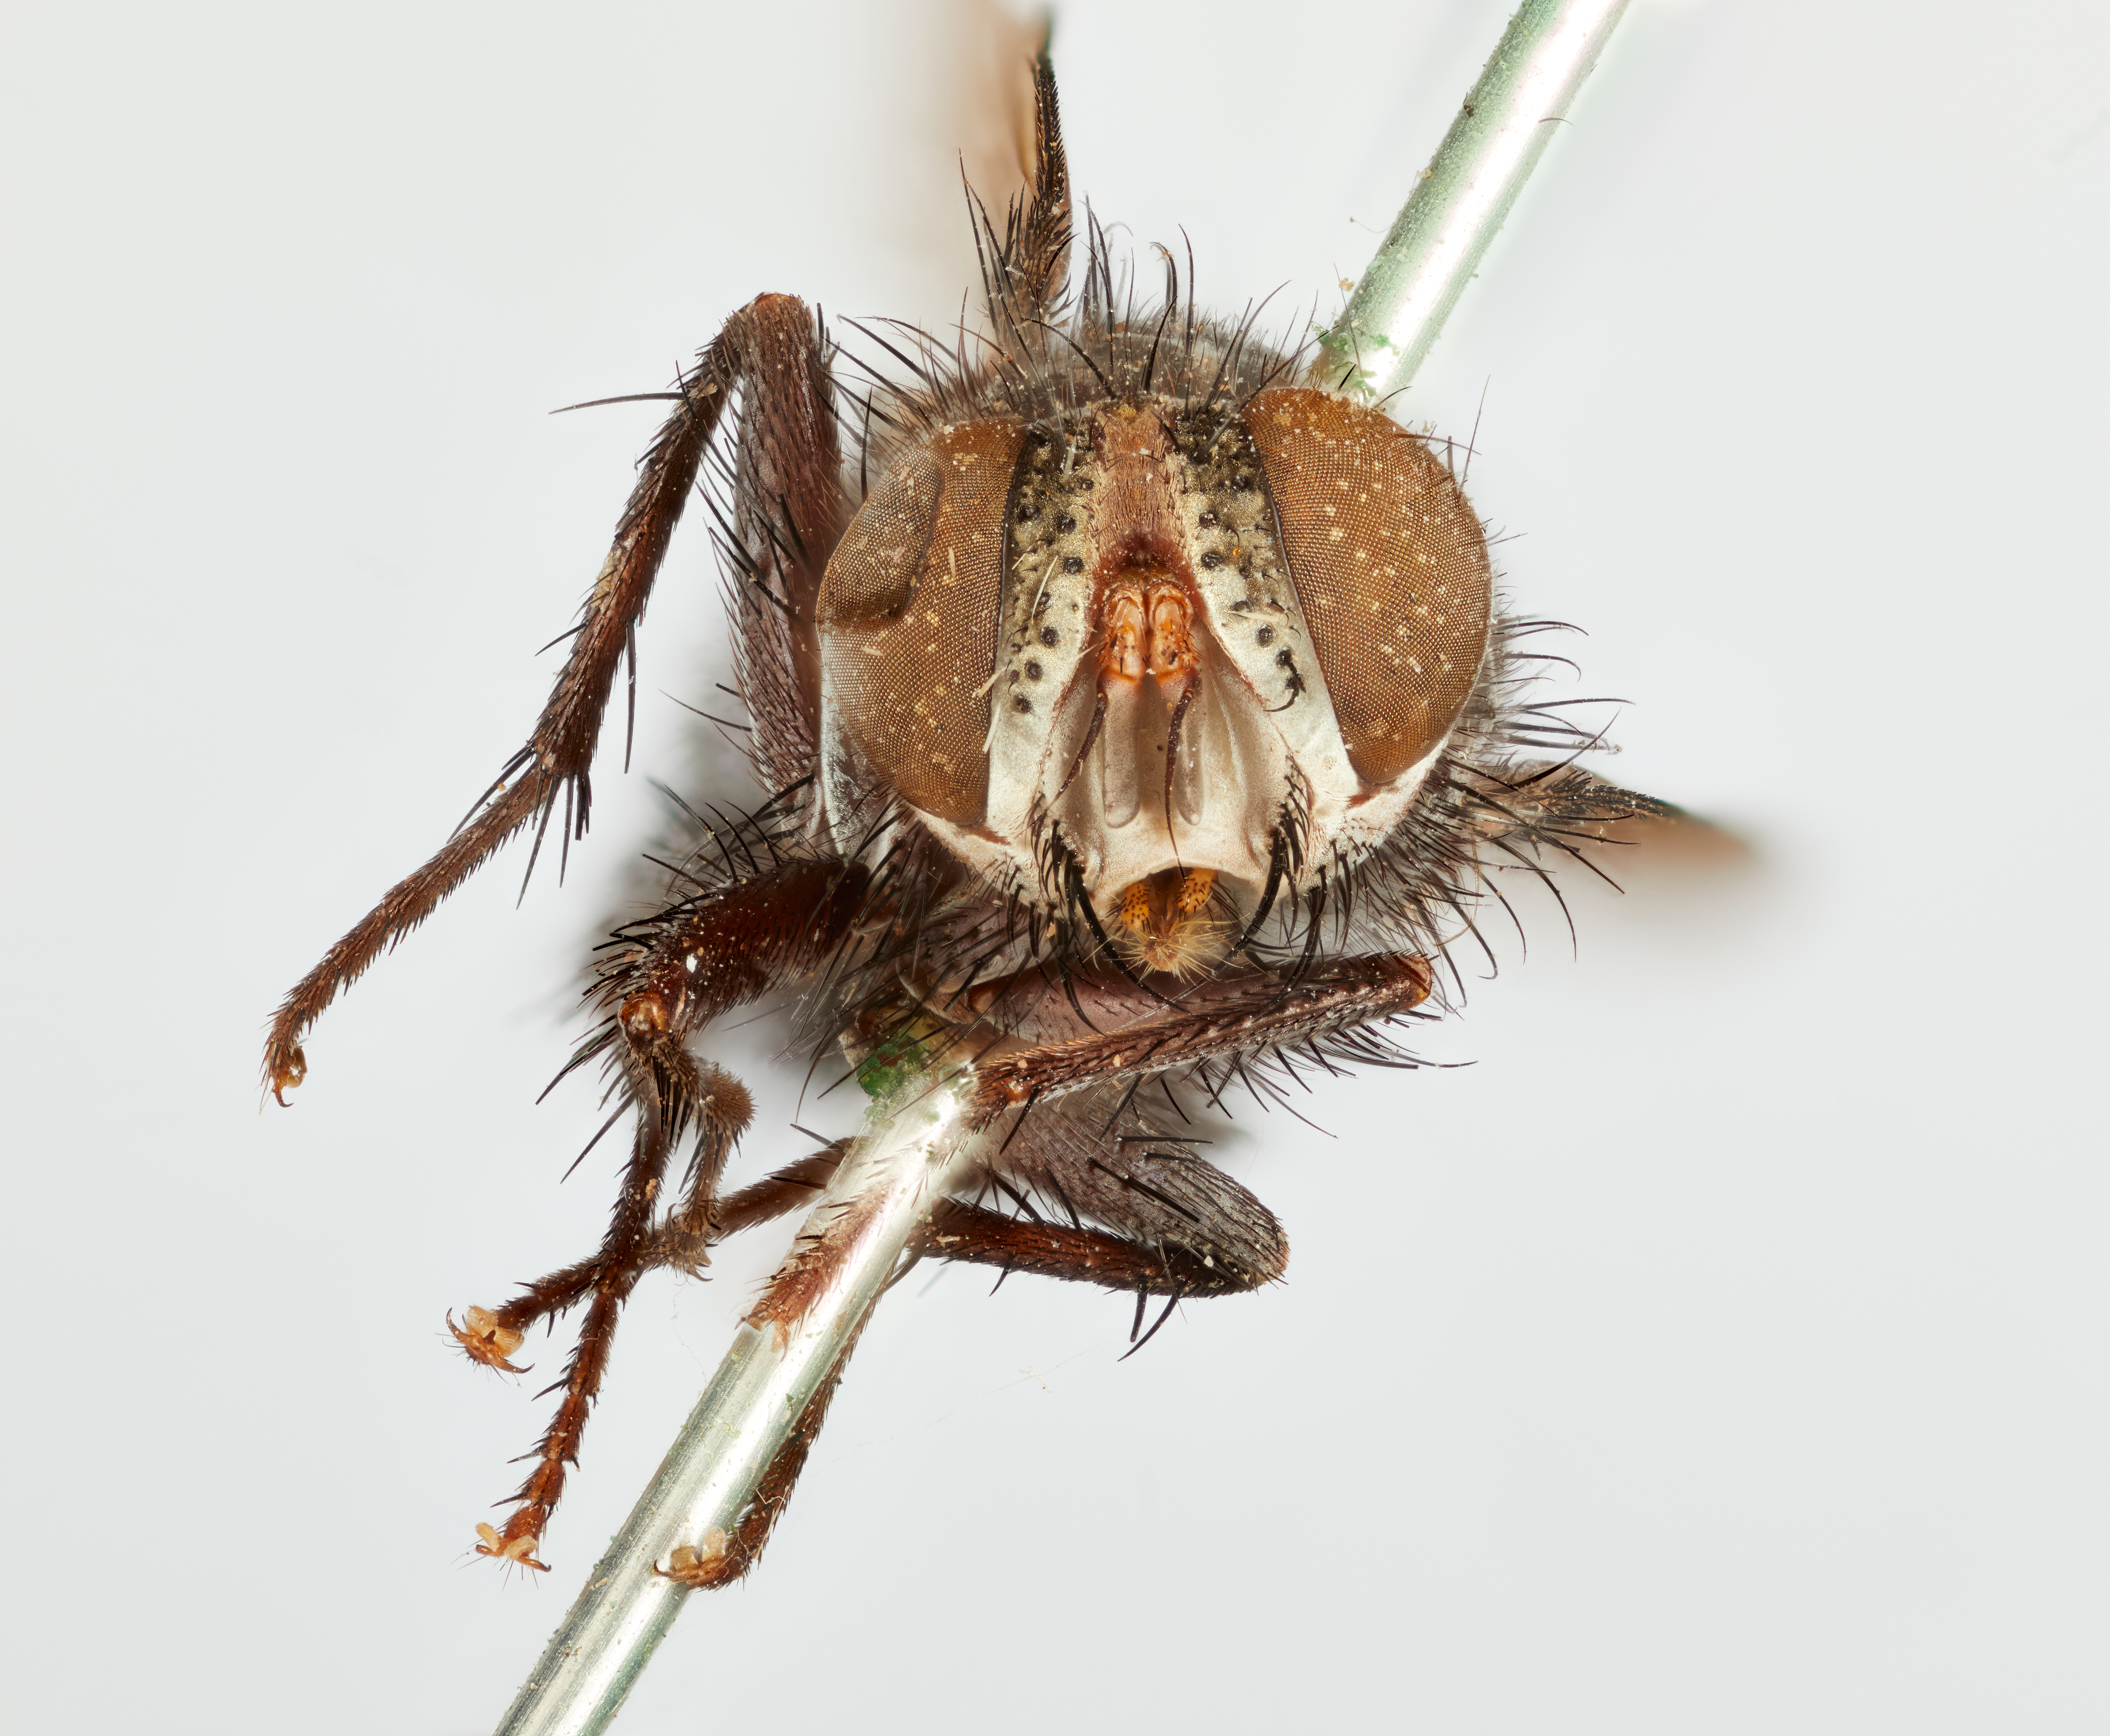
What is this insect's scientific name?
Sturmia occidentalis
